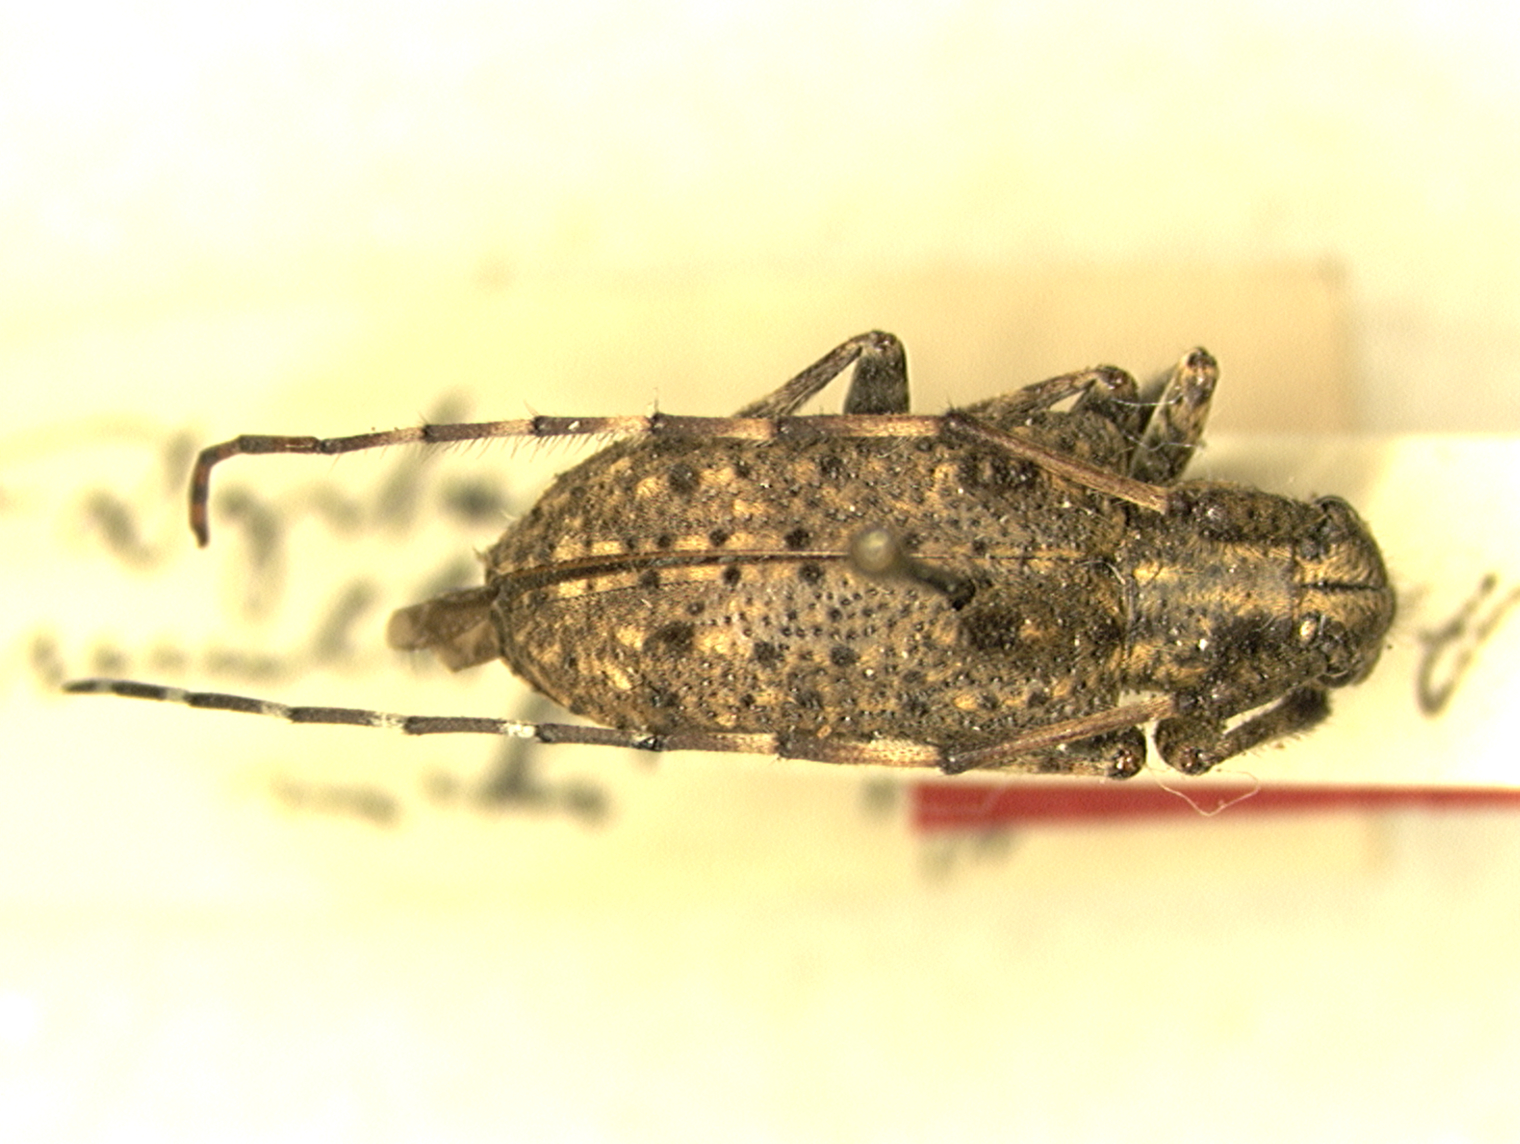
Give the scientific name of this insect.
Dystasia multifasciculata
